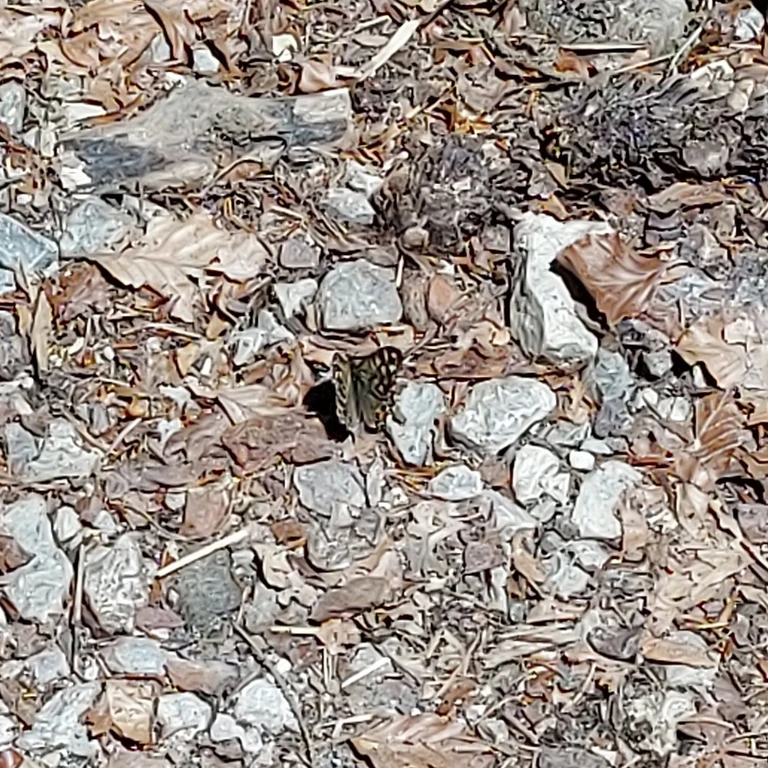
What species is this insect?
Pararge aegeria
